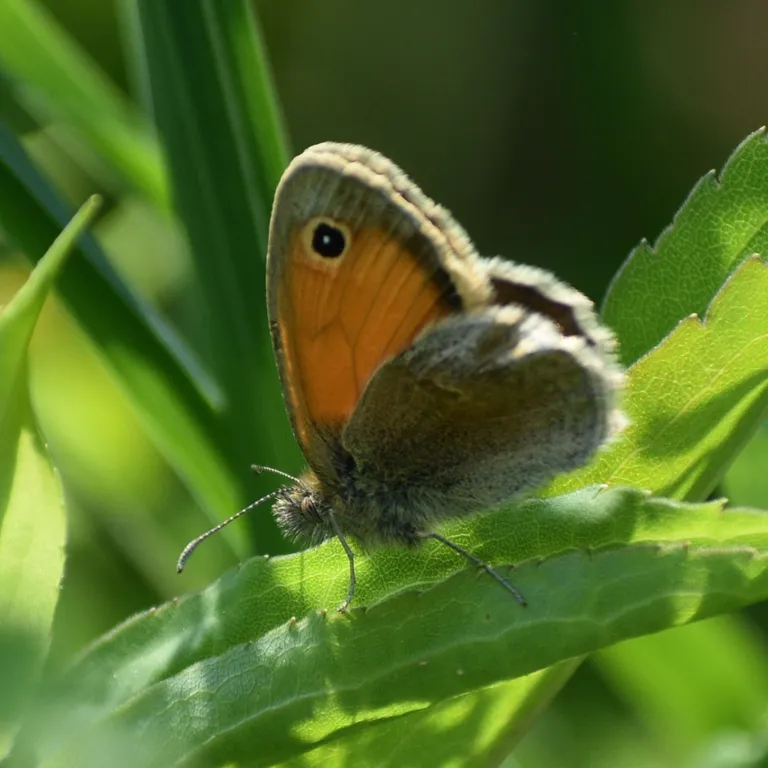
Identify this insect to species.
Coenonympha pamphilus
